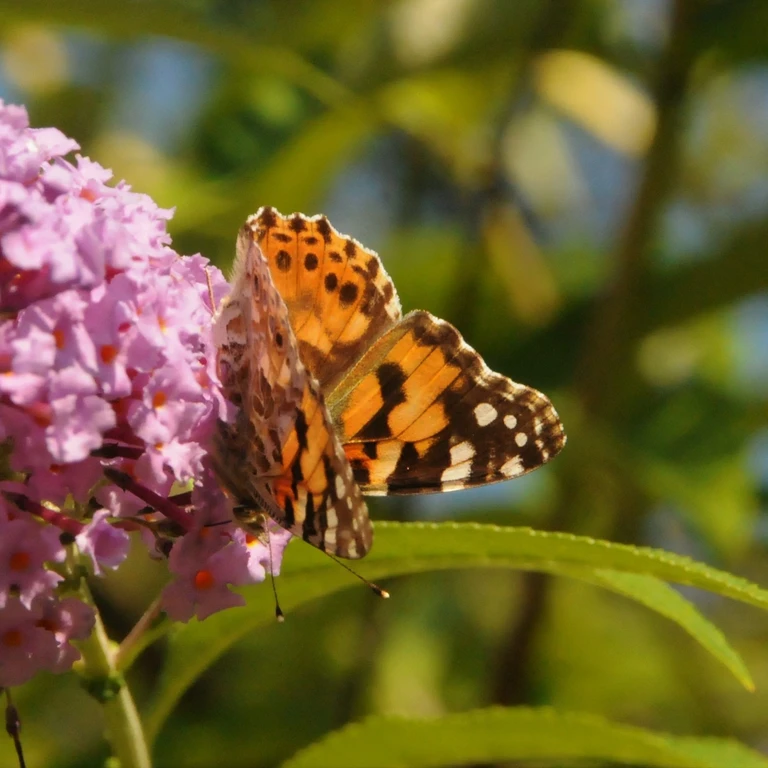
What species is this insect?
Vanessa cardui
